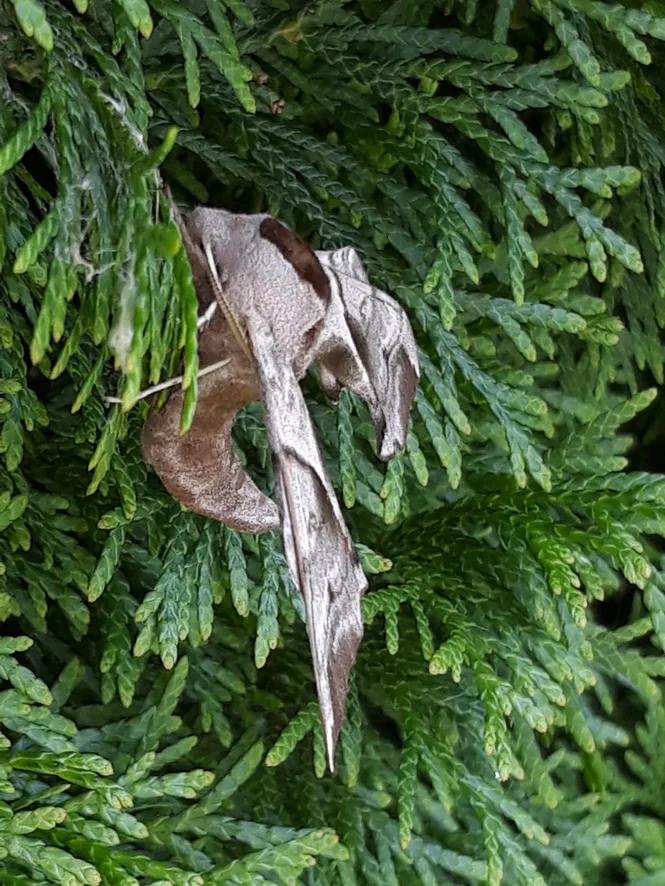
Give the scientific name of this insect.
Smerinthus ocellata
